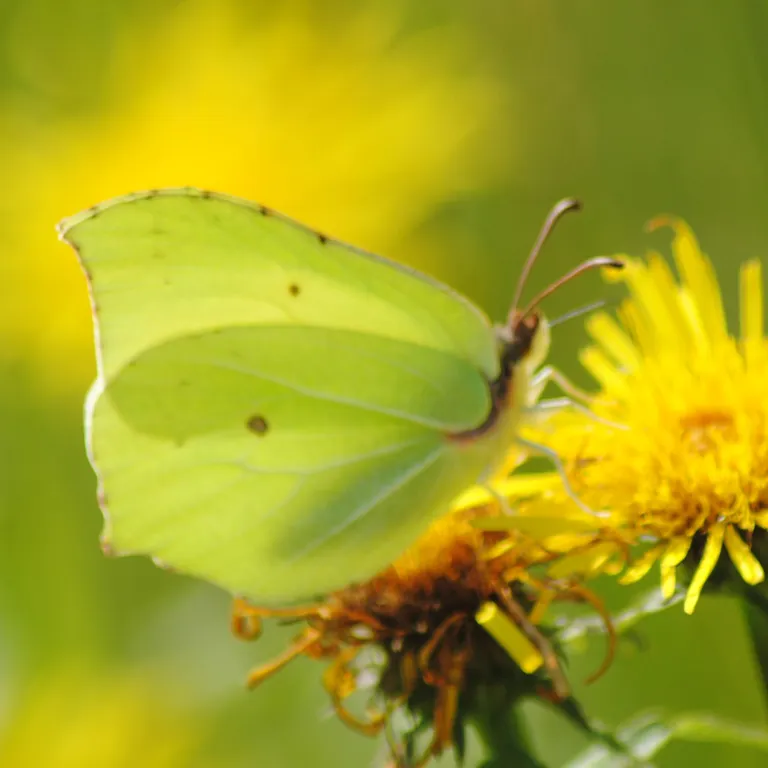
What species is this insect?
Gonepteryx rhamni
